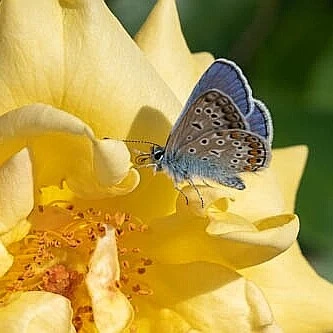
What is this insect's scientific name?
Polyommatus icarus
